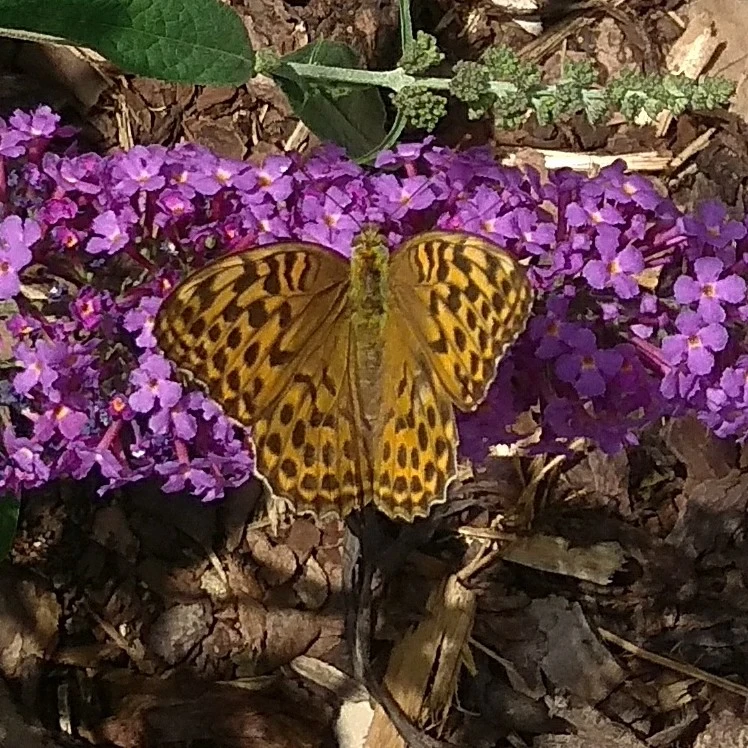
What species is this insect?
Argynnis paphia
